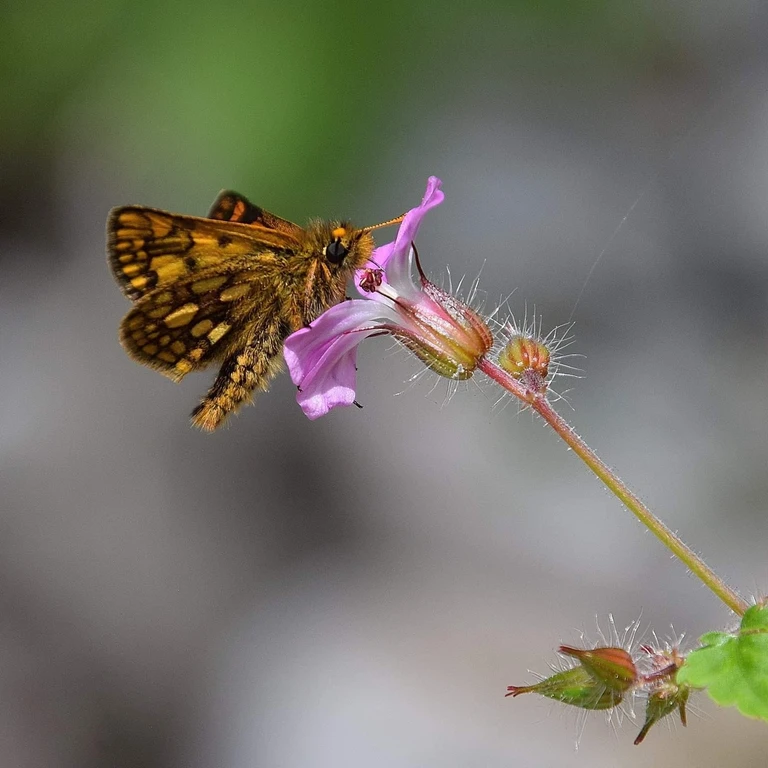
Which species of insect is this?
Carterocephalus palaemon
